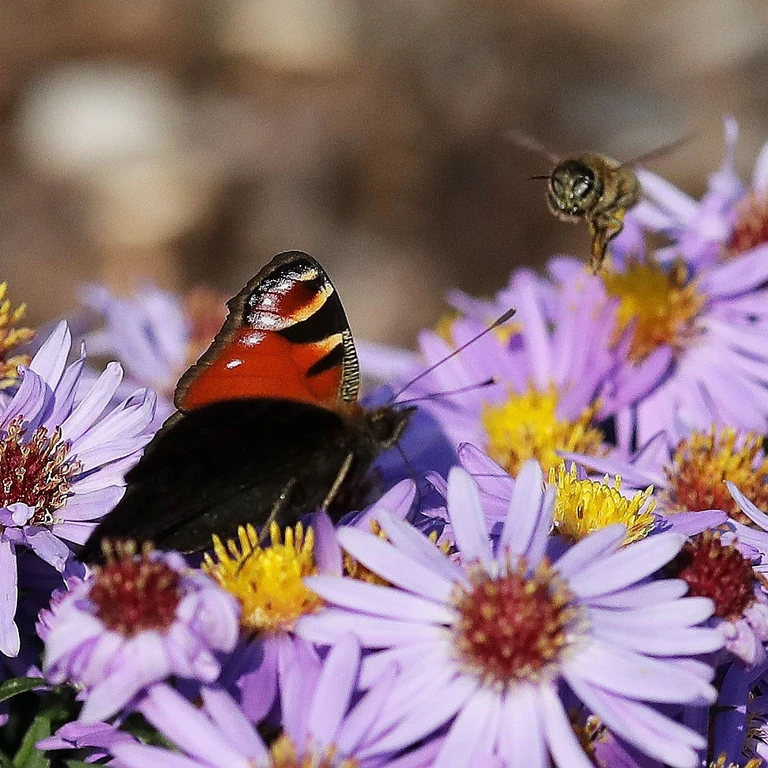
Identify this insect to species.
Aglais io
